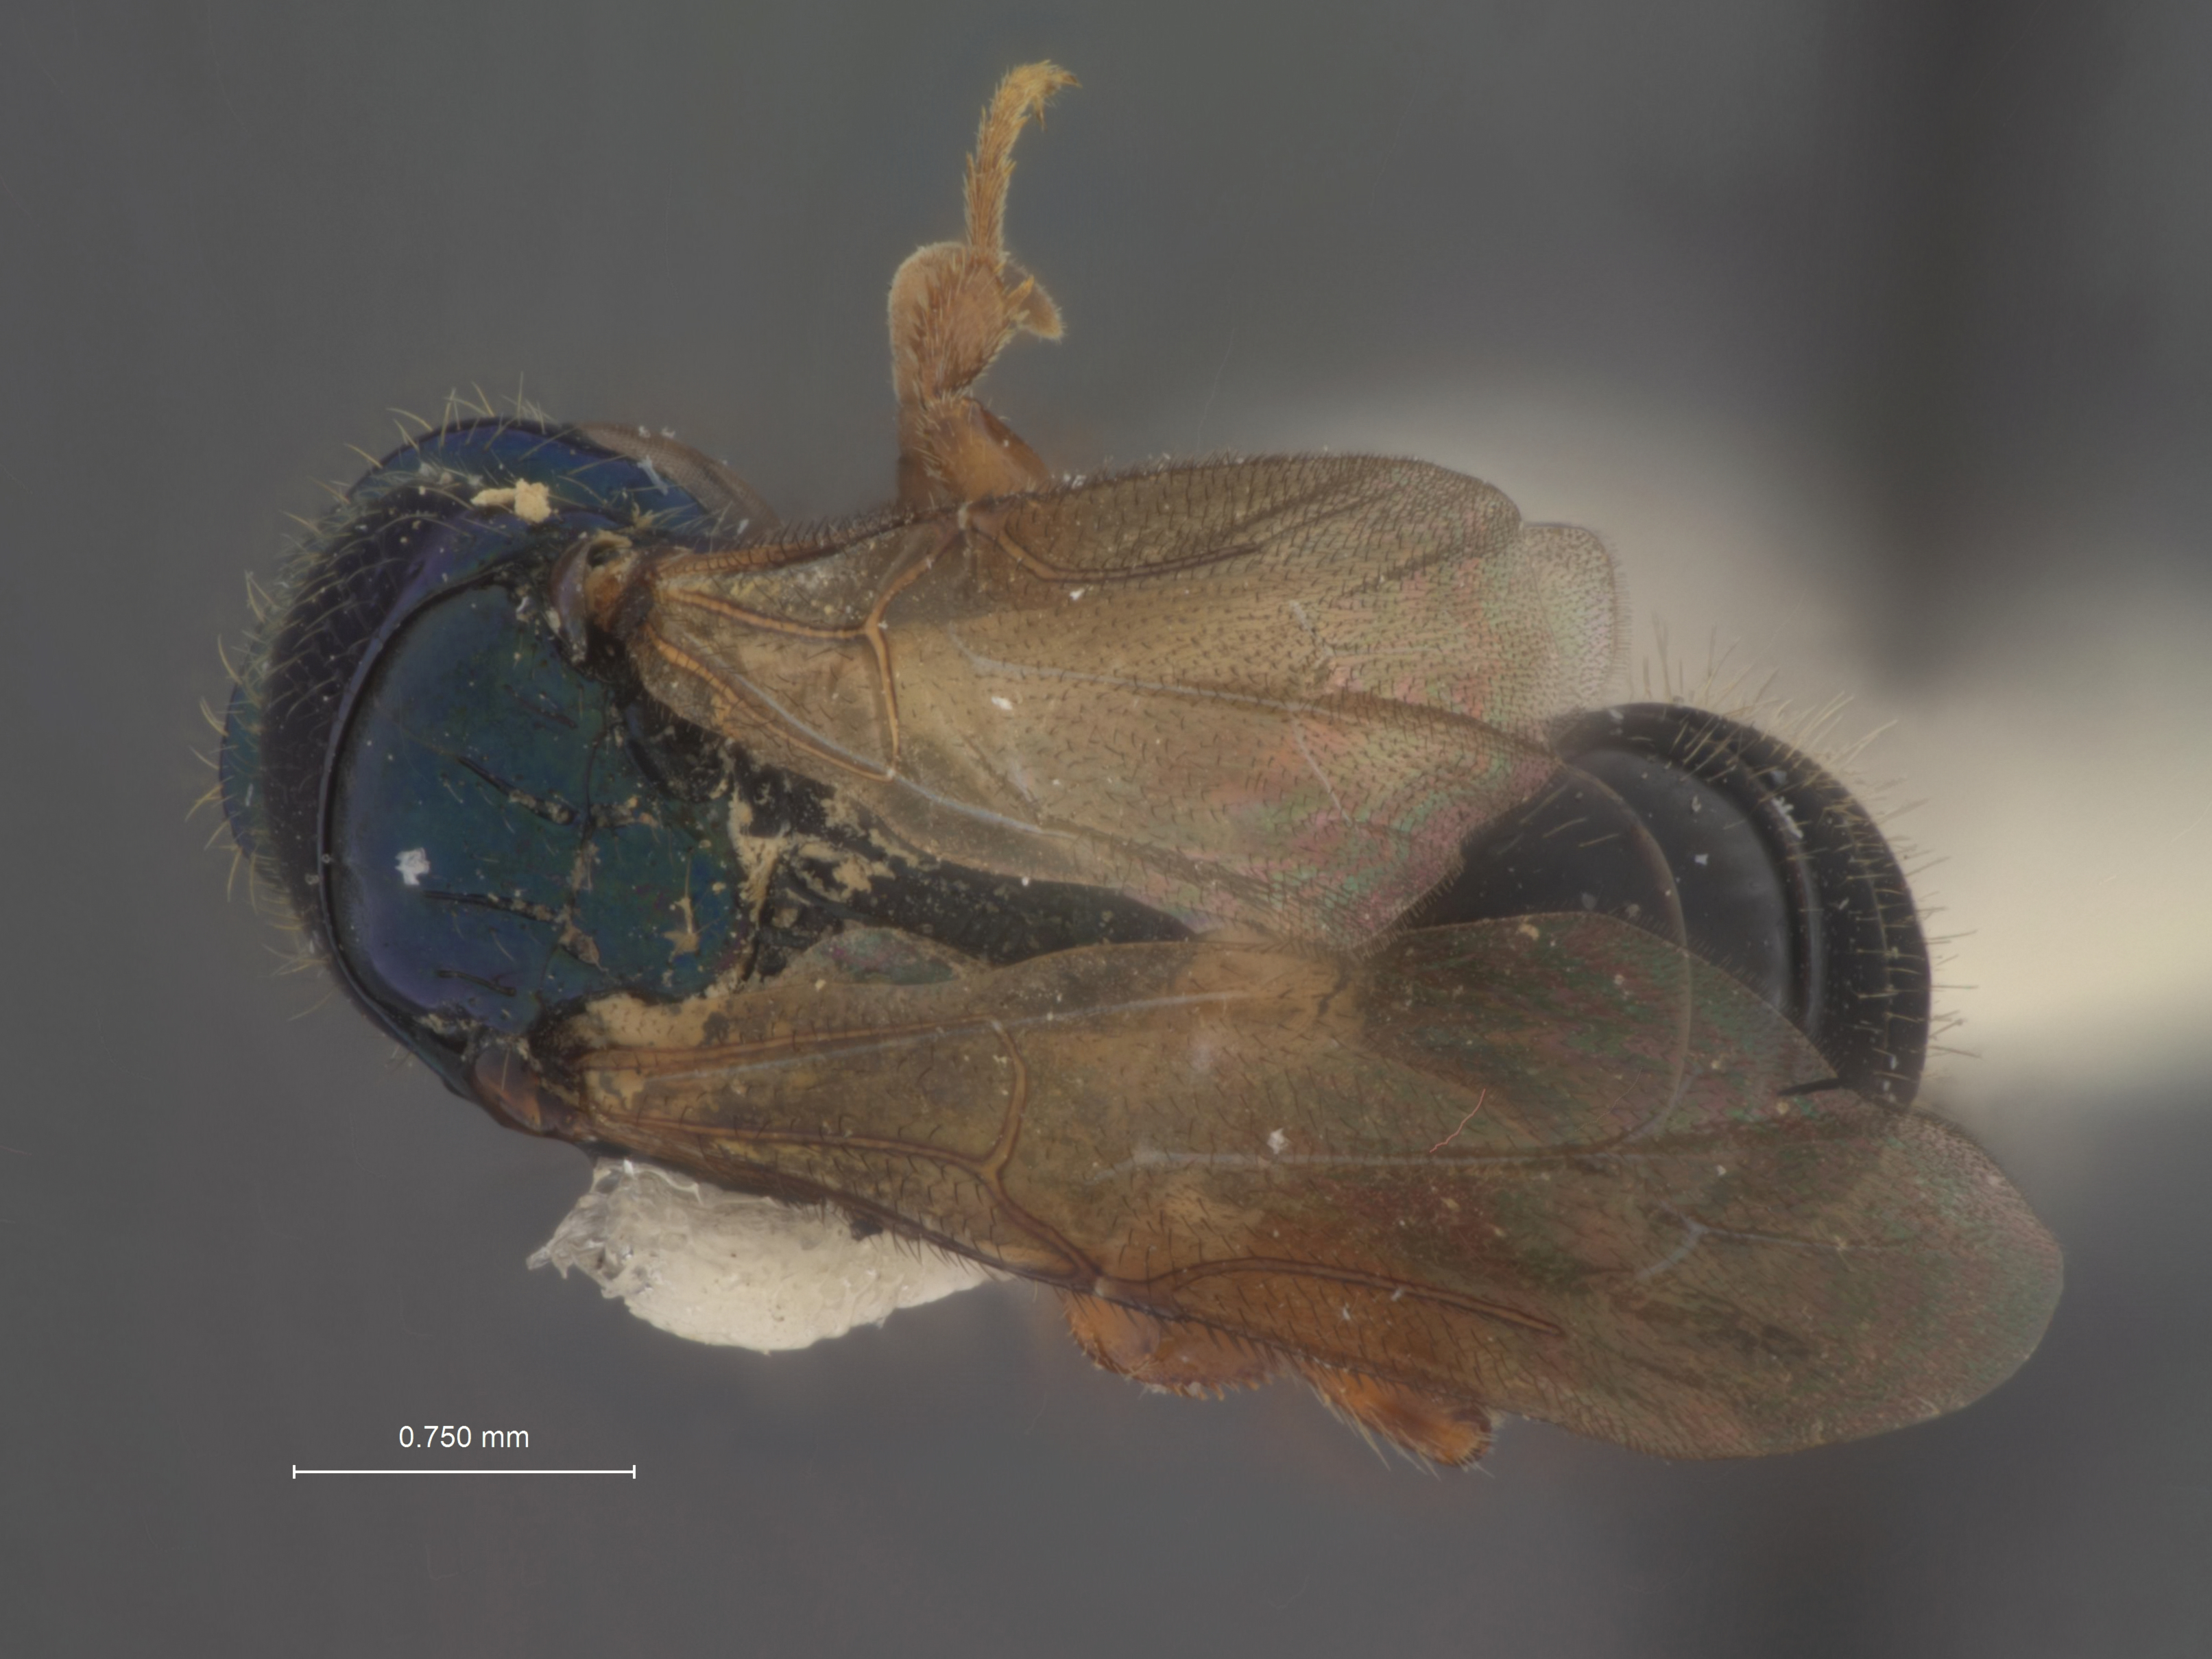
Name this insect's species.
Rhabdepyris tricolor
